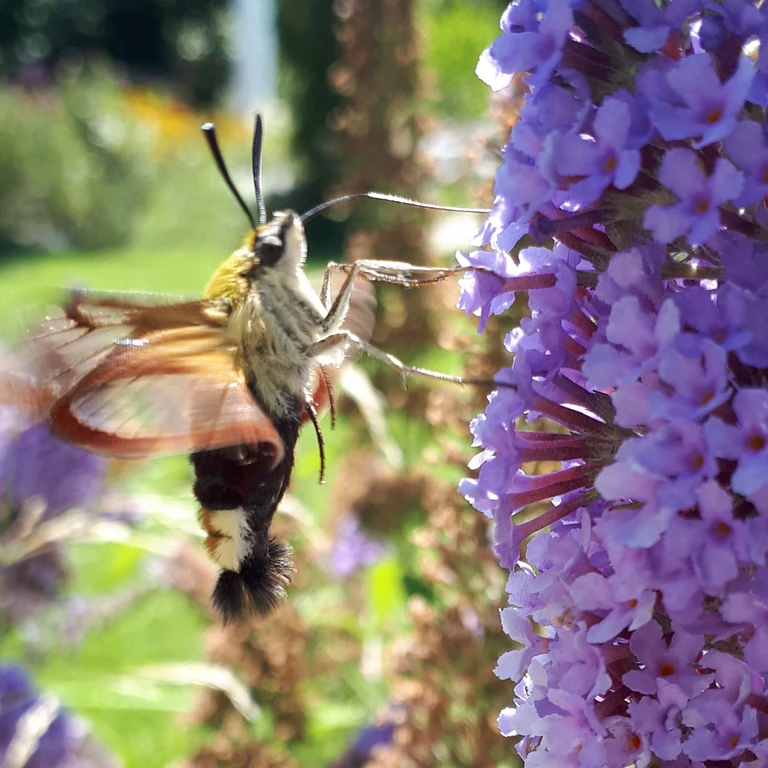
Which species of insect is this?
Hemaris fuciformis
